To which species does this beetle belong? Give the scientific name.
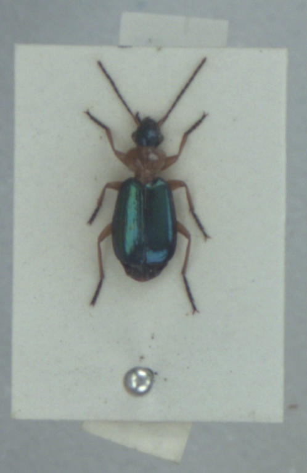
Lebia chlorocephala
